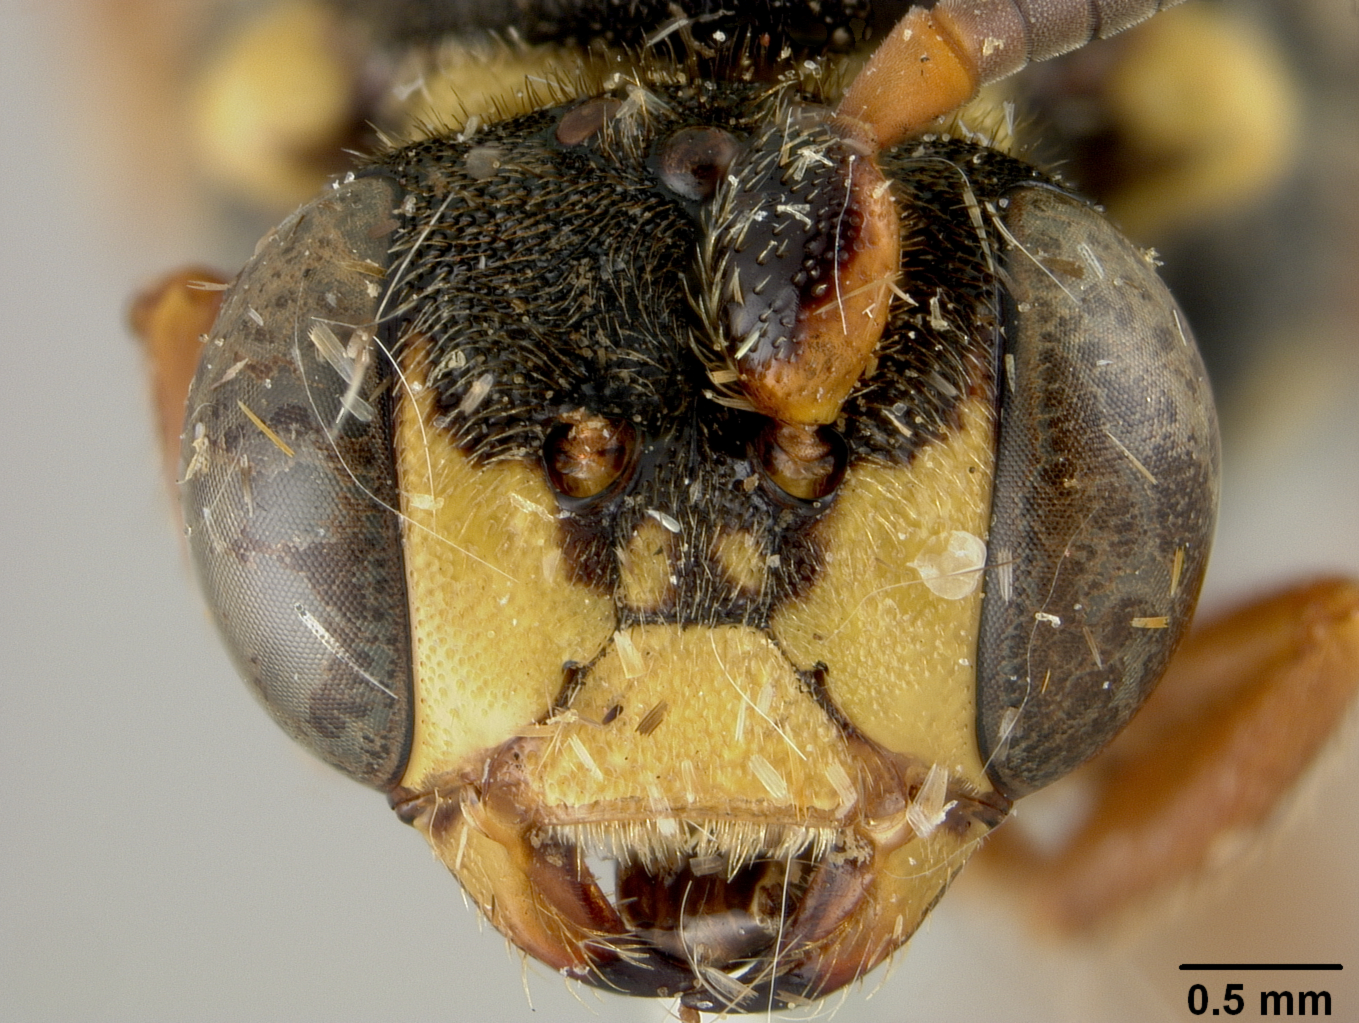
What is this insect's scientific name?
Nomada suffossa
